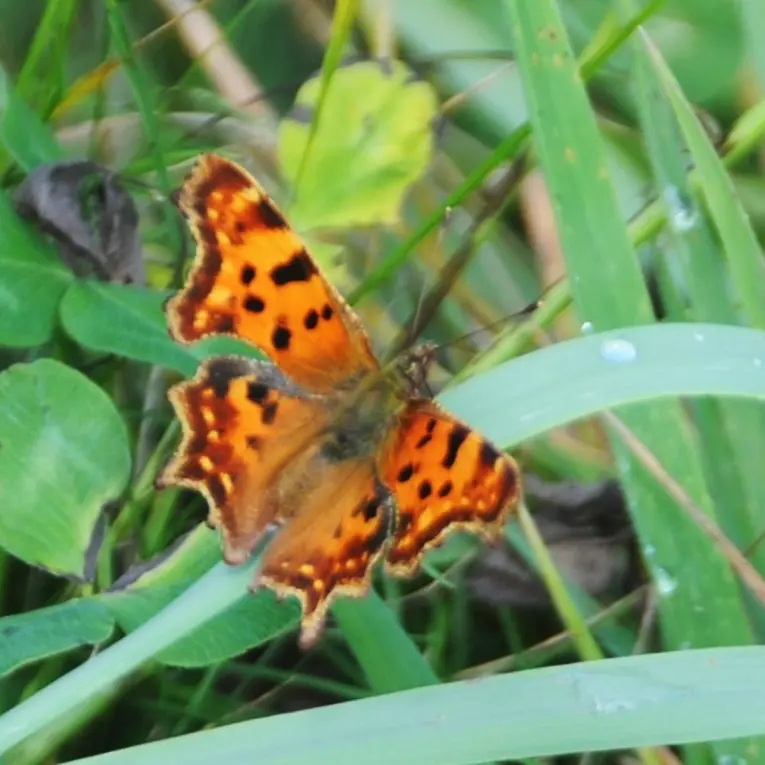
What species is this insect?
Polygonia c-album
